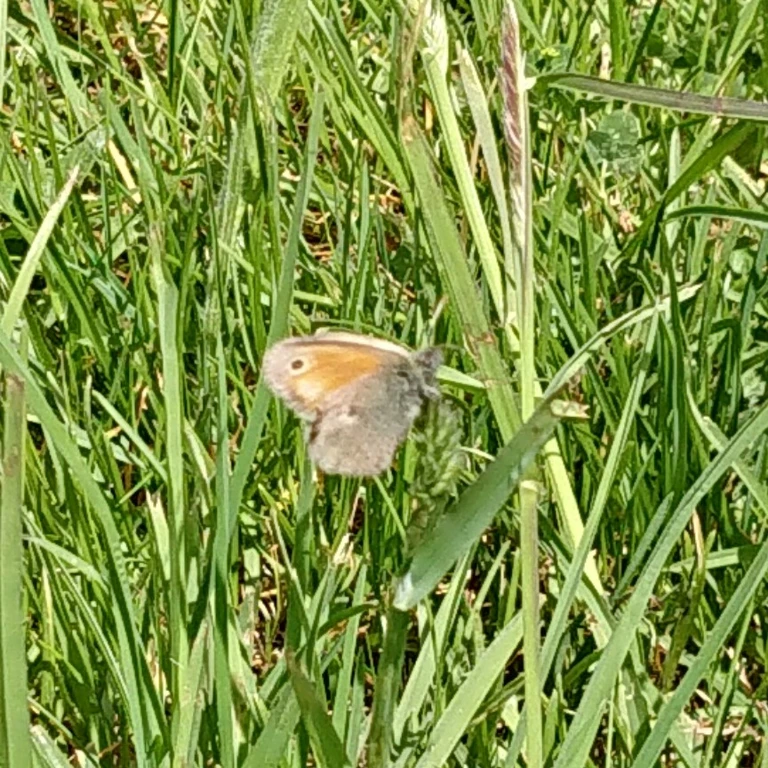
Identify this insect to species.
Coenonympha pamphilus
